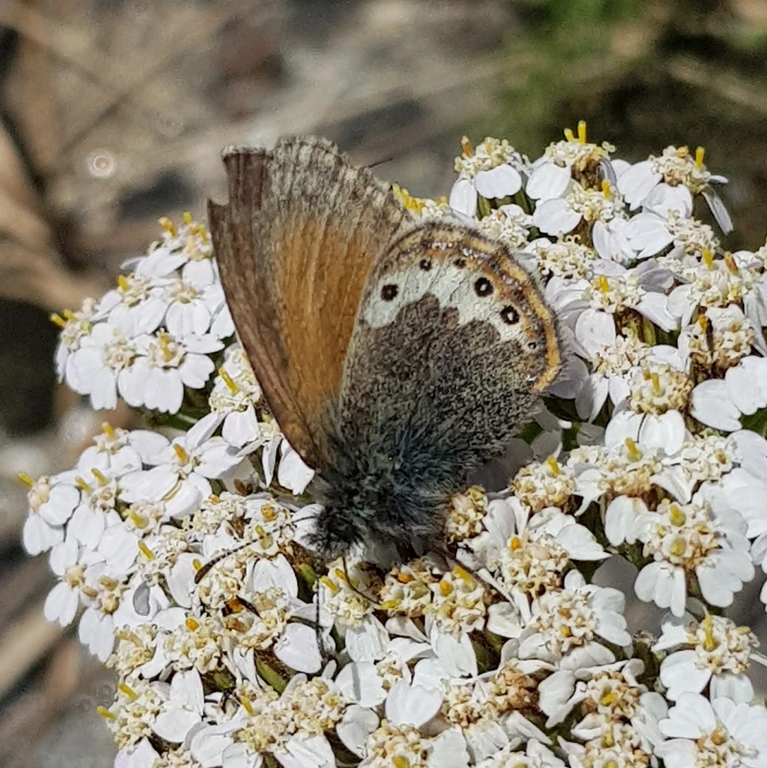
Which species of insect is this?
Coenonympha gardetta
